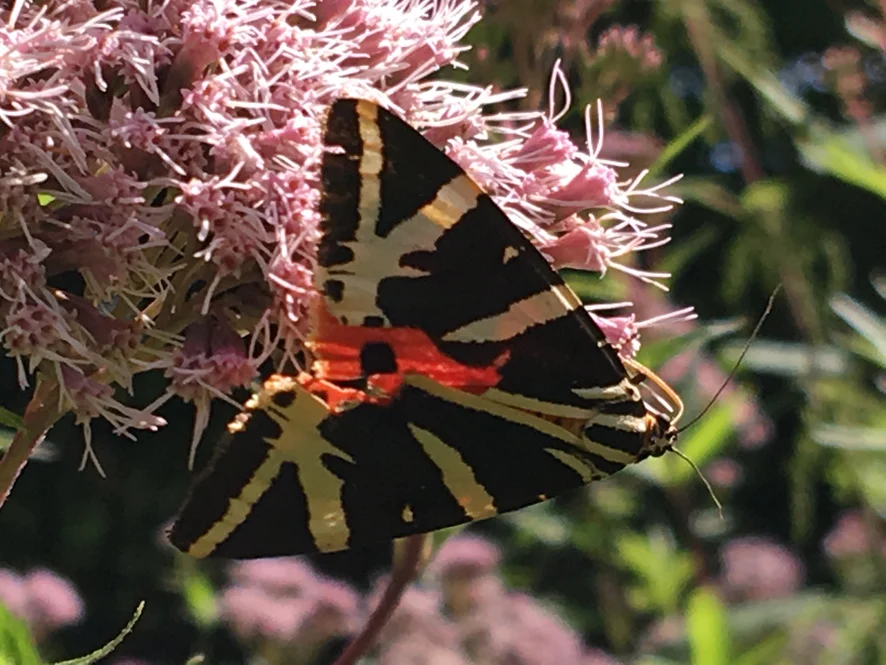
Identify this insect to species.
Euplagia quadripunctaria
